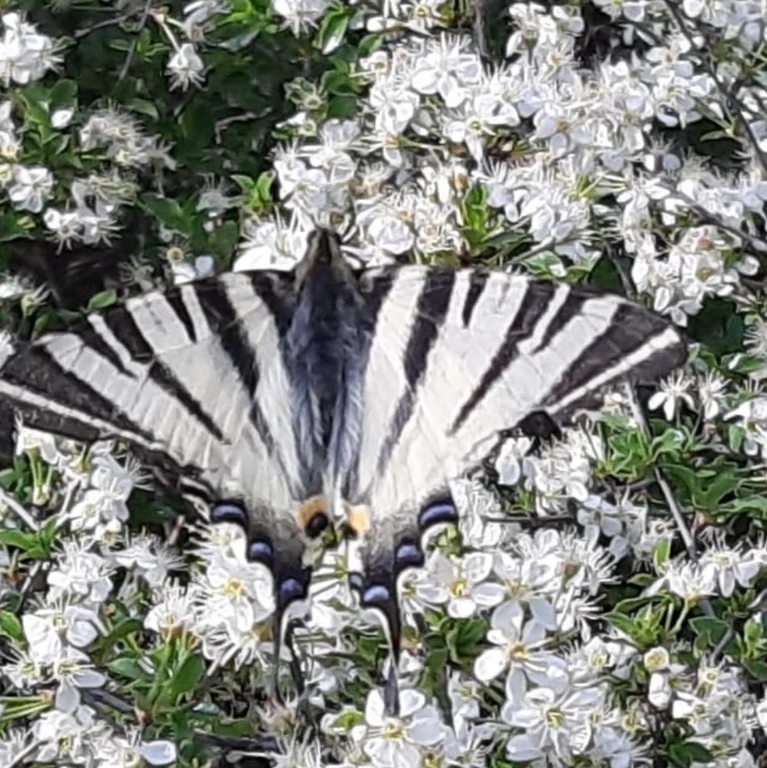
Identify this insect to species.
Iphiclides podalirius
